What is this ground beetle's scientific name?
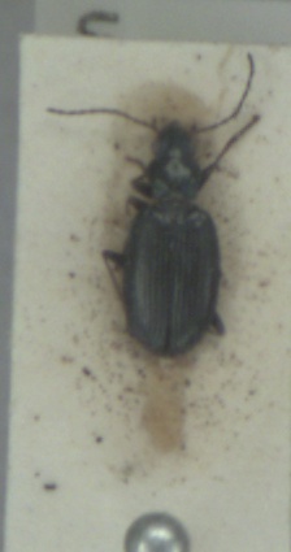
Bembidion geniculatum
